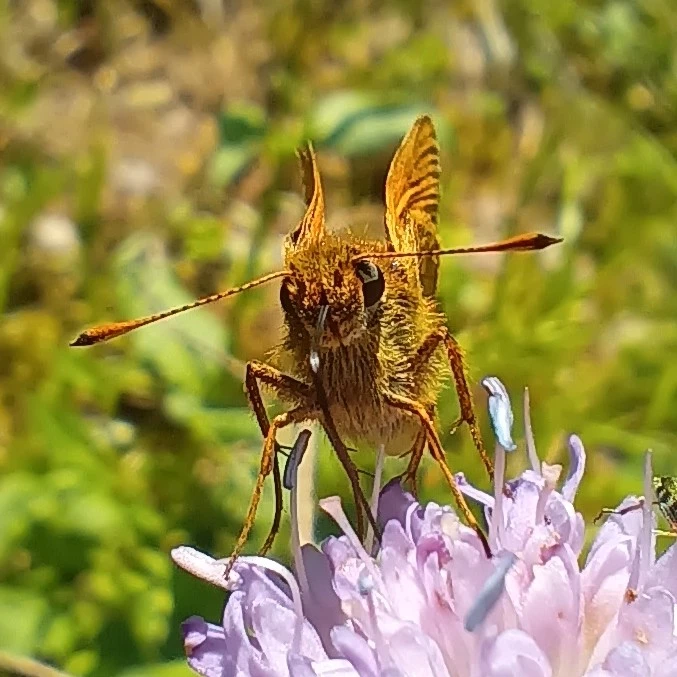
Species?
Ochlodes sylvanus (also Ochlodes venata)
